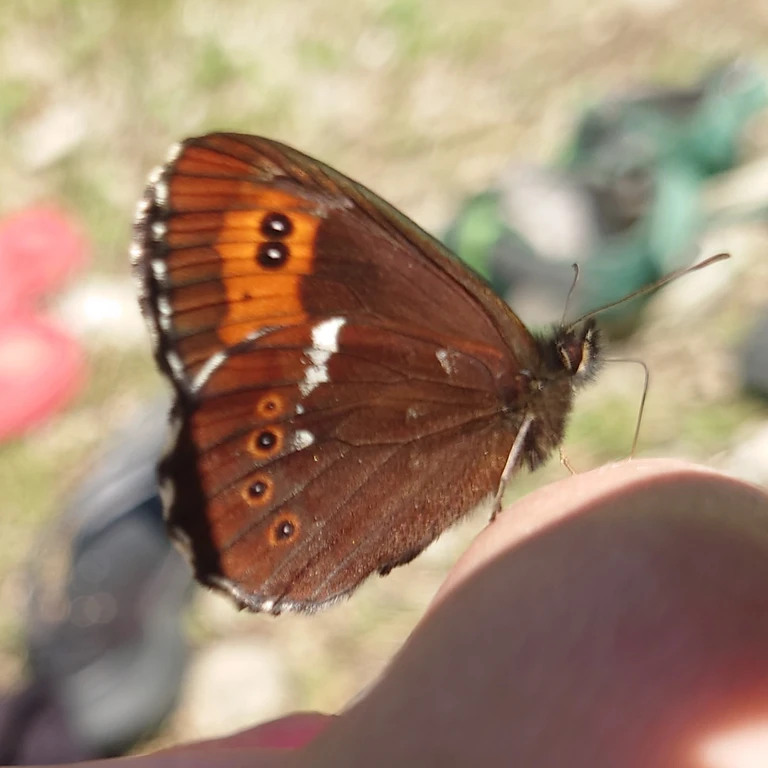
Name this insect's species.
Erebia ligea
